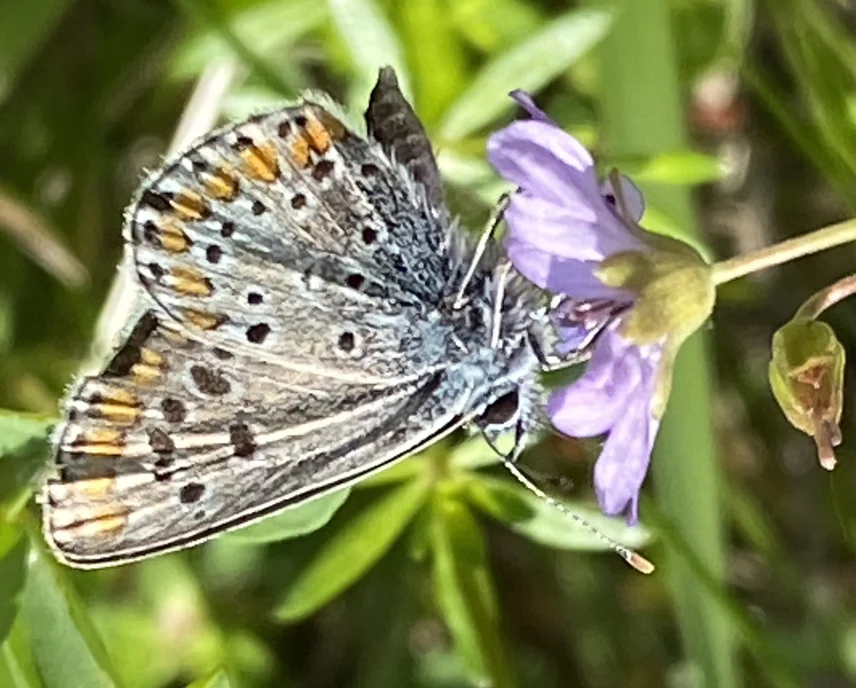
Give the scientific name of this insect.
Aricia agestis/artaxerxes
